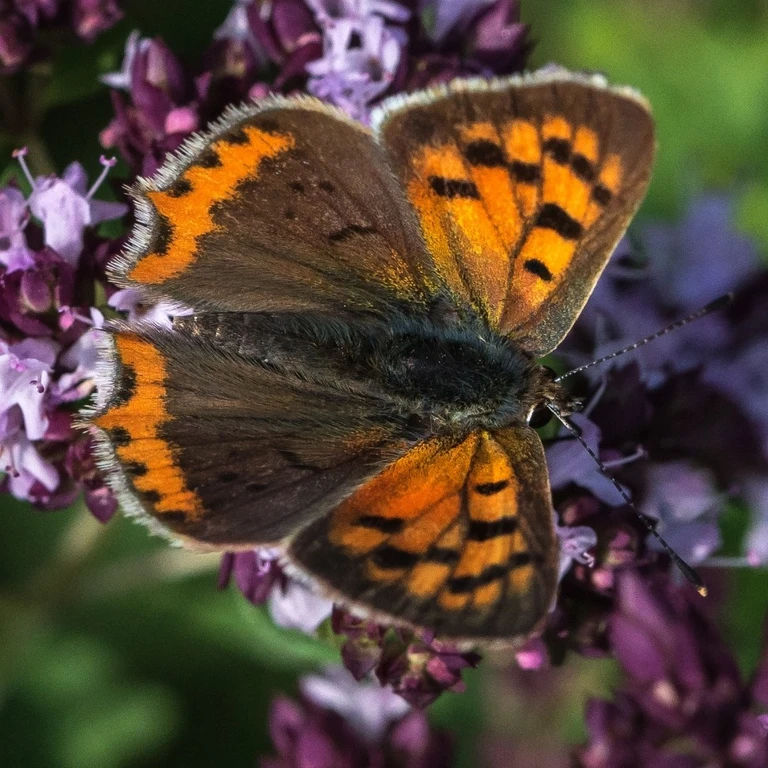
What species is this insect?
Lycaena phlaeas
